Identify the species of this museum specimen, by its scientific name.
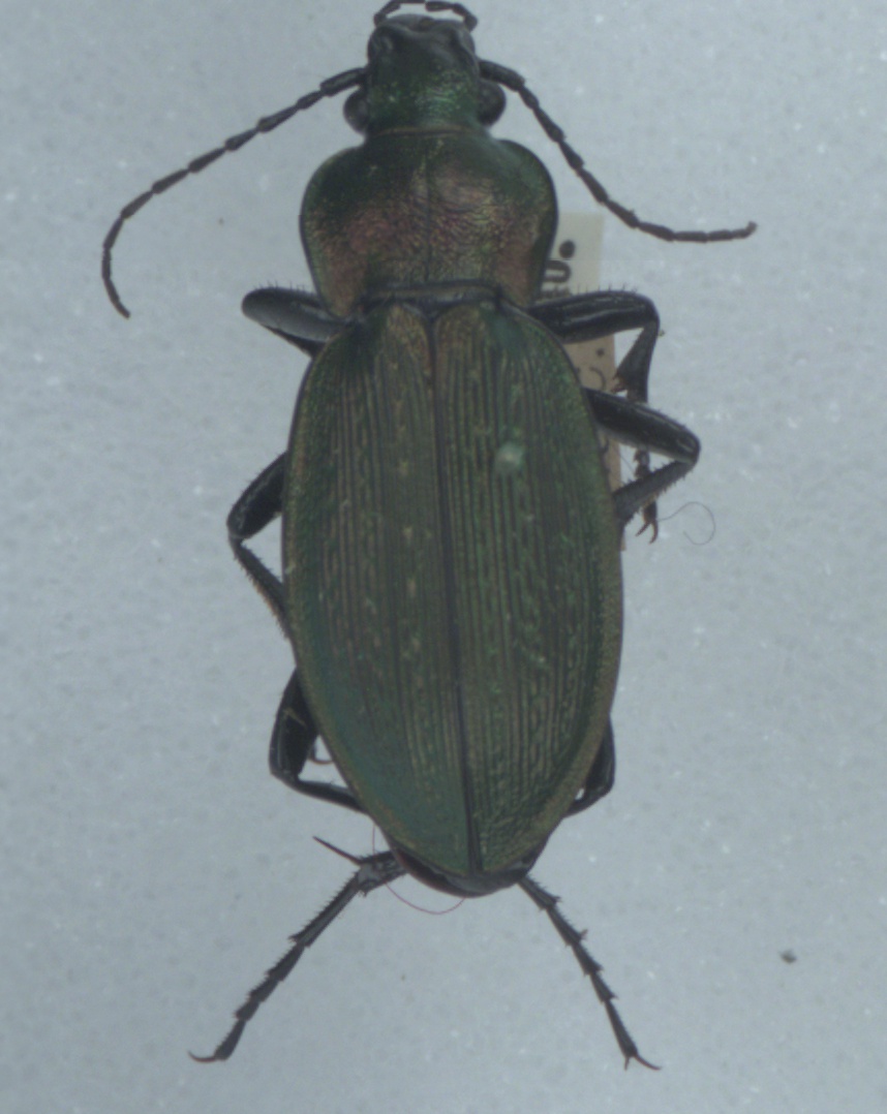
Carabus monilis
